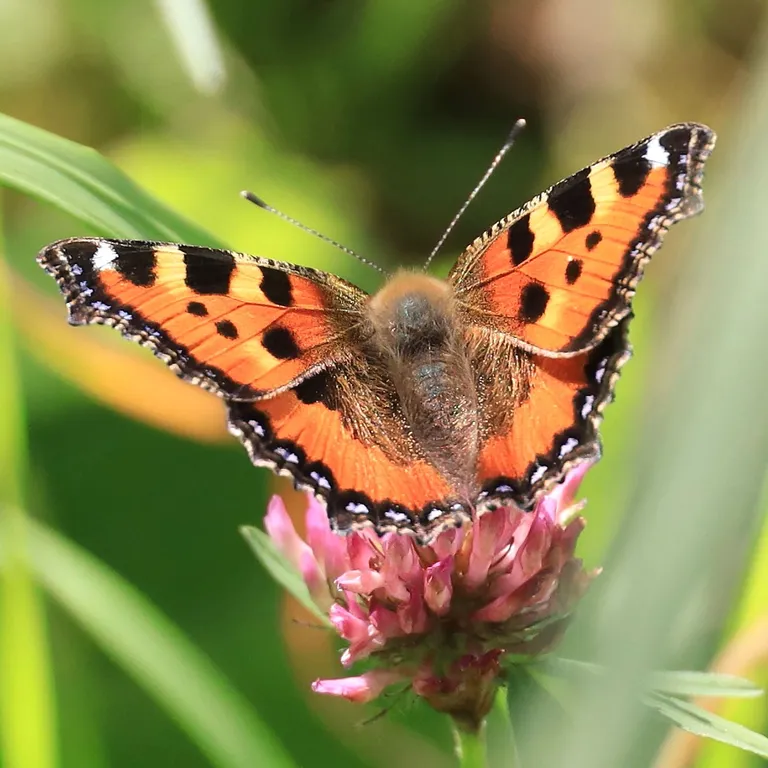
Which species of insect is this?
Aglais urticae
